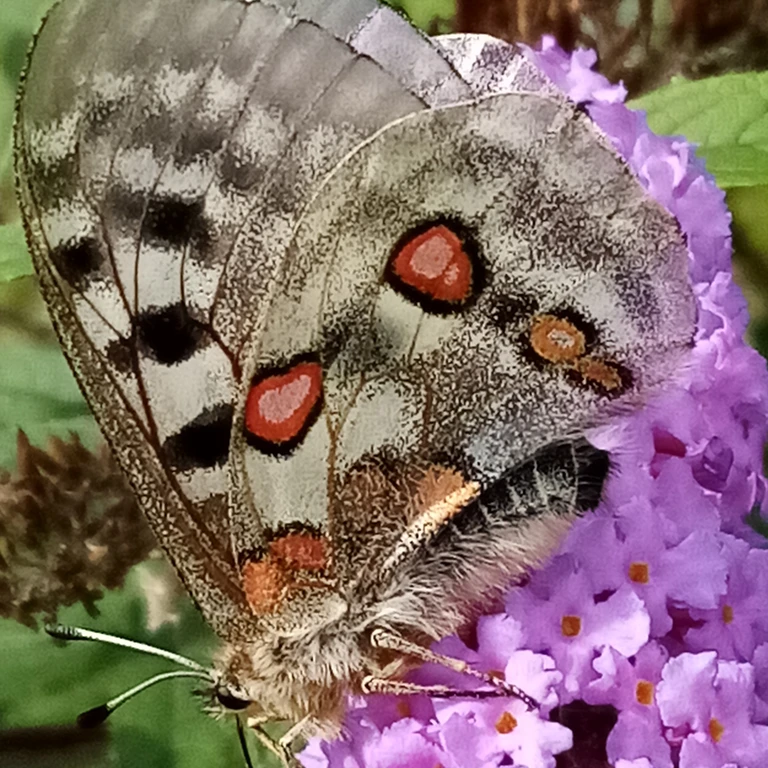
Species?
Parnassius apollo
